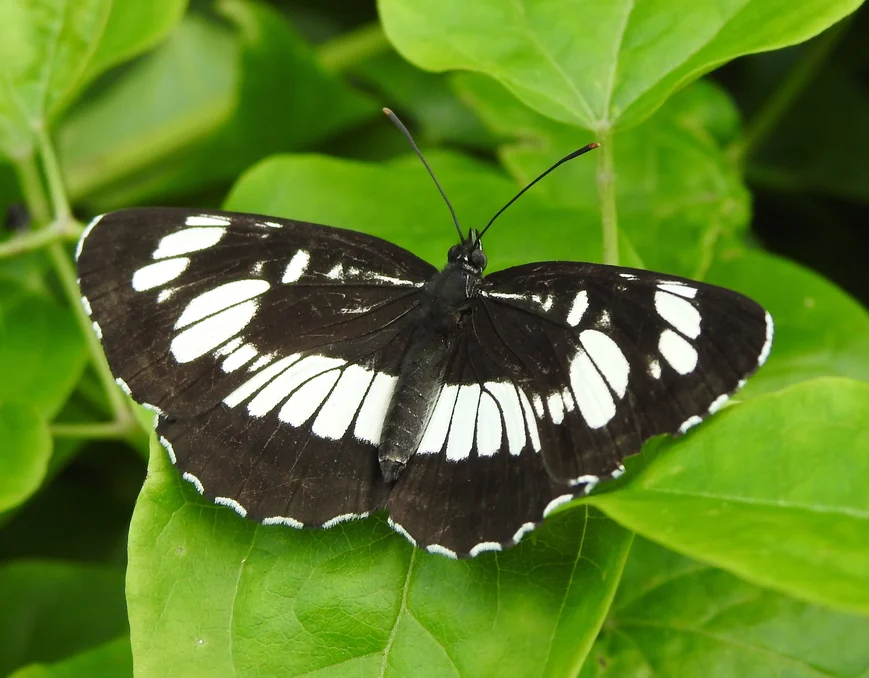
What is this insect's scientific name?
Neptis rivularis
